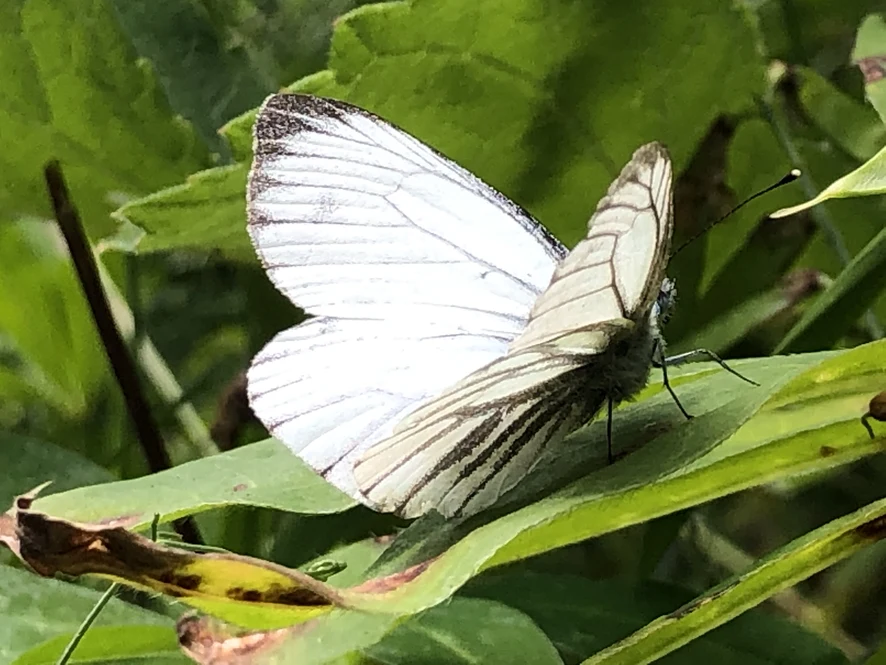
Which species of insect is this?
Pieris napi
